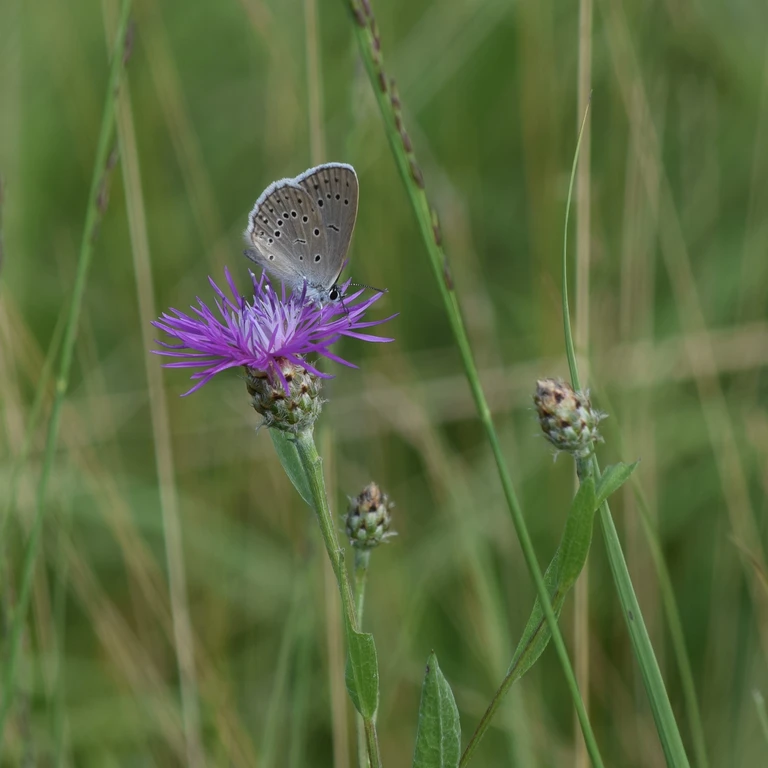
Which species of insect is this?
Phengaris teleius
